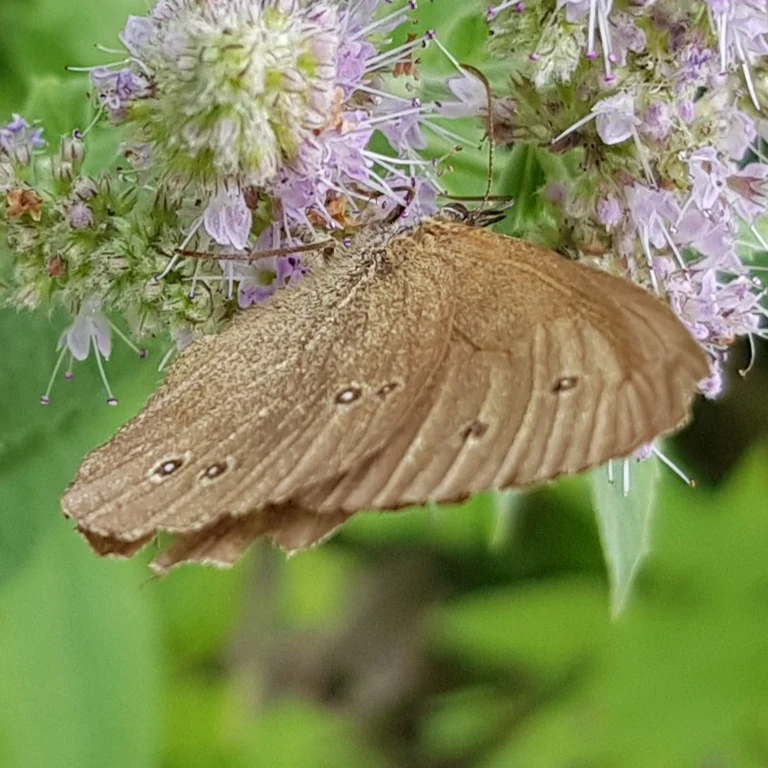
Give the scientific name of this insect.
Aphantopus hyperantus
